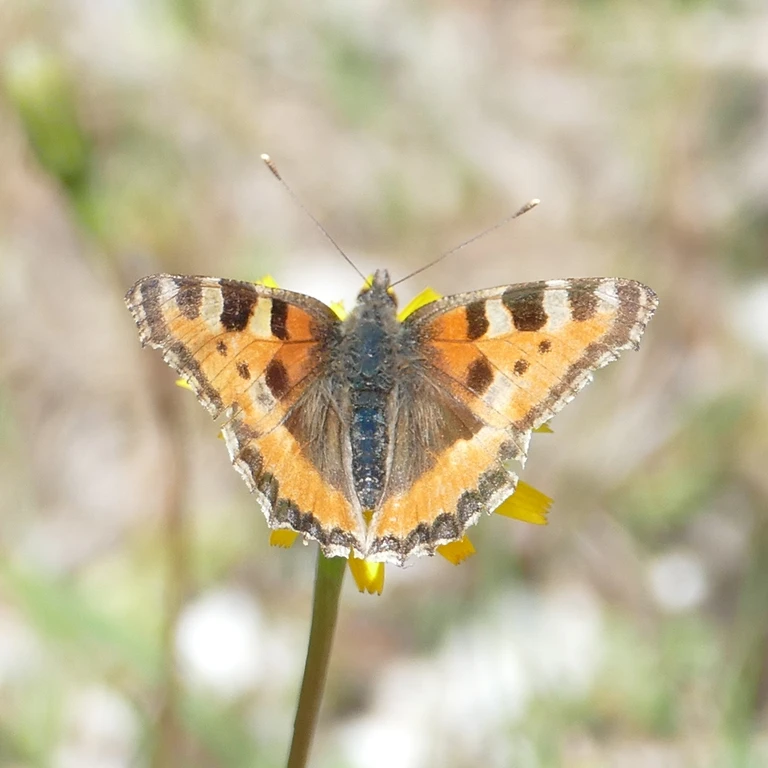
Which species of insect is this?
Aglais urticae
